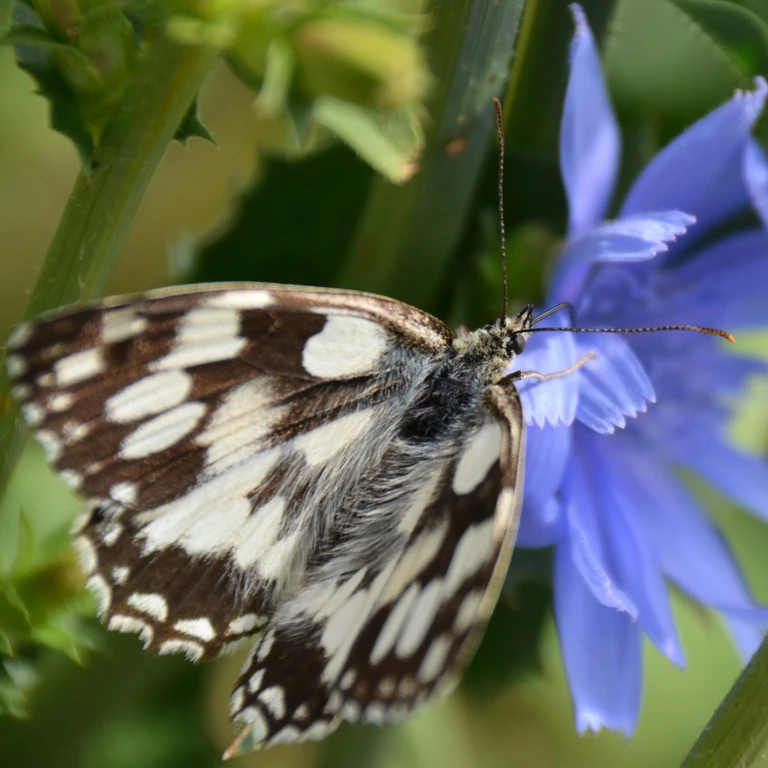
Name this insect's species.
Melanargia galathea
